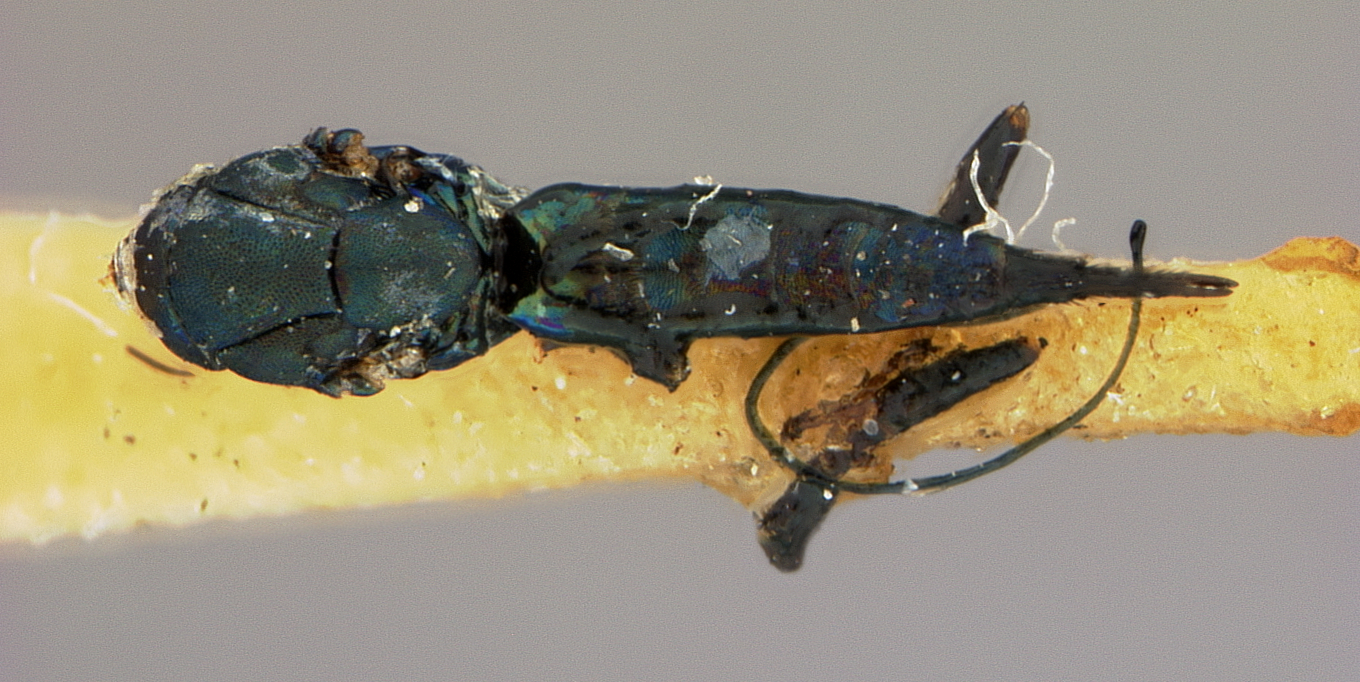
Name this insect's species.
Oxyomorpha livida
